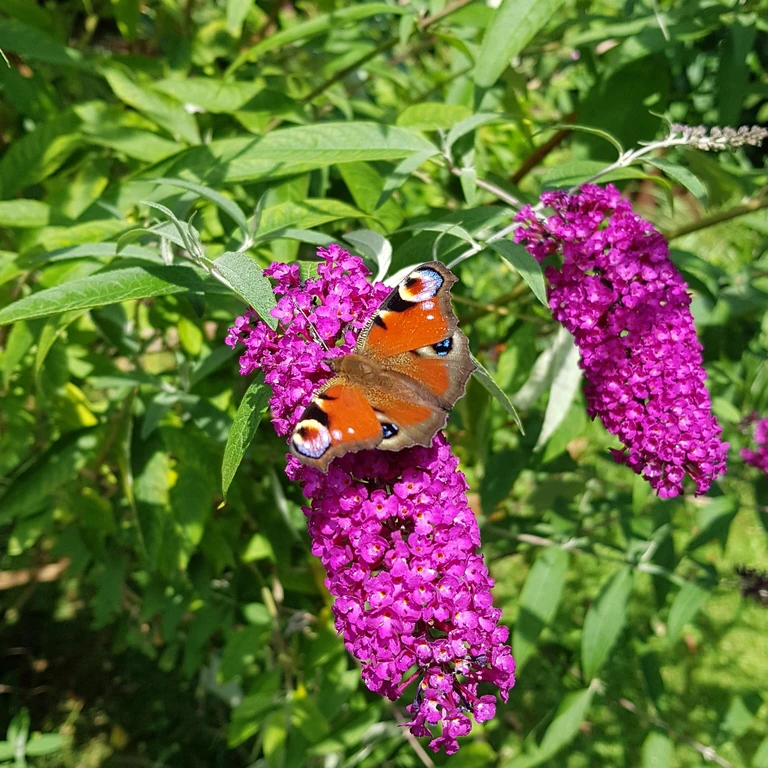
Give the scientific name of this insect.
Aglais io
